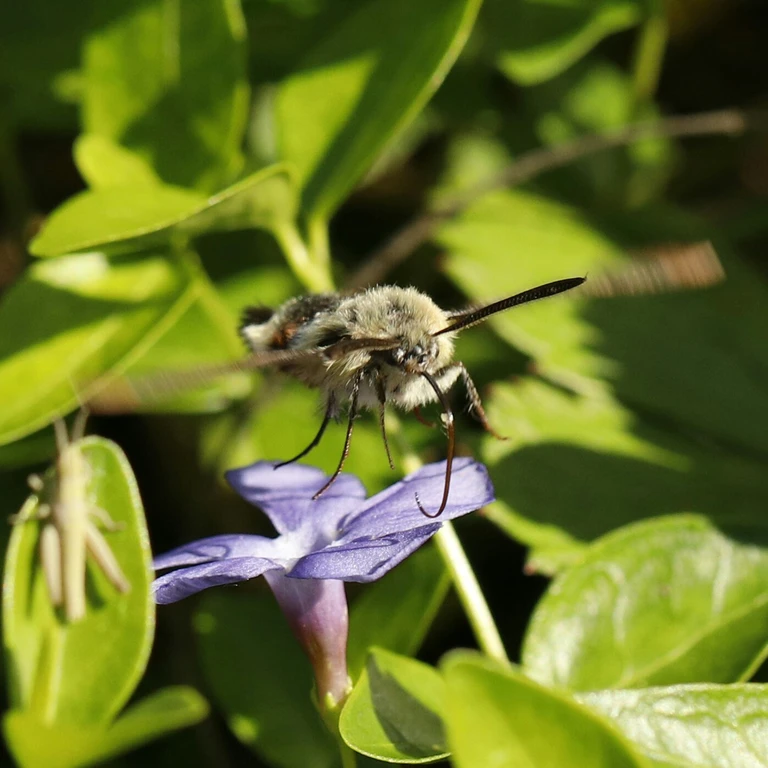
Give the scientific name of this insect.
Hemaris fuciformis
